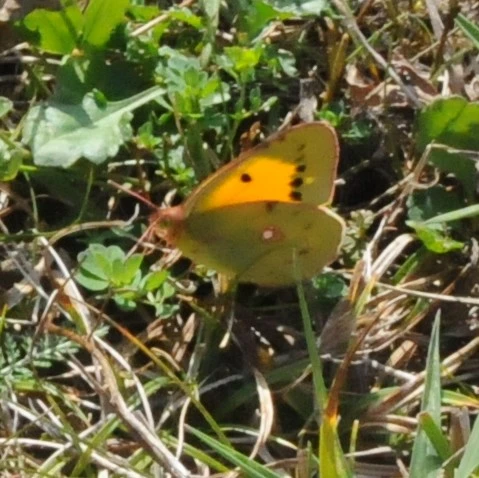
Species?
Colias croceus
